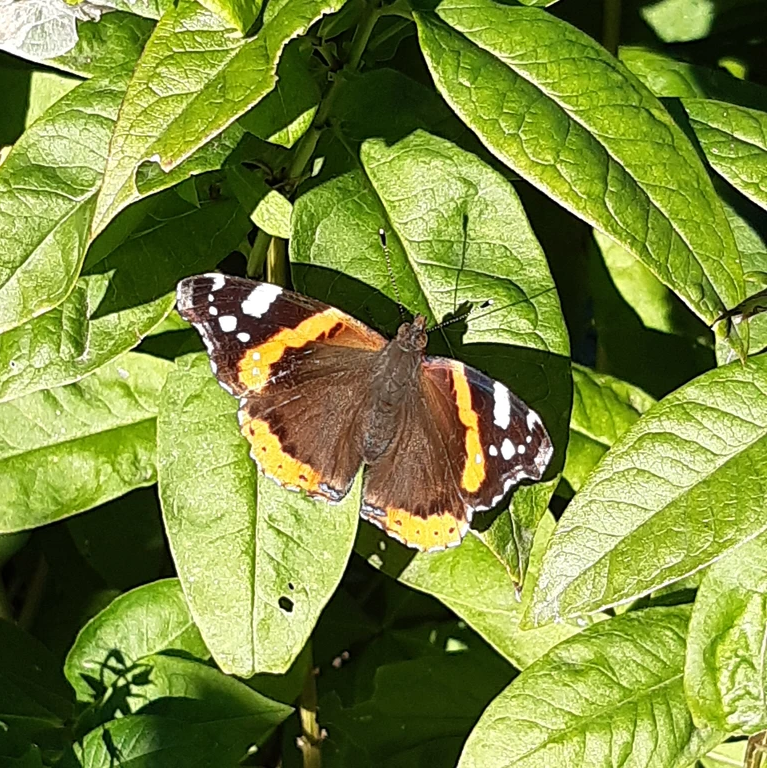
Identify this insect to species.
Vanessa atalanta
